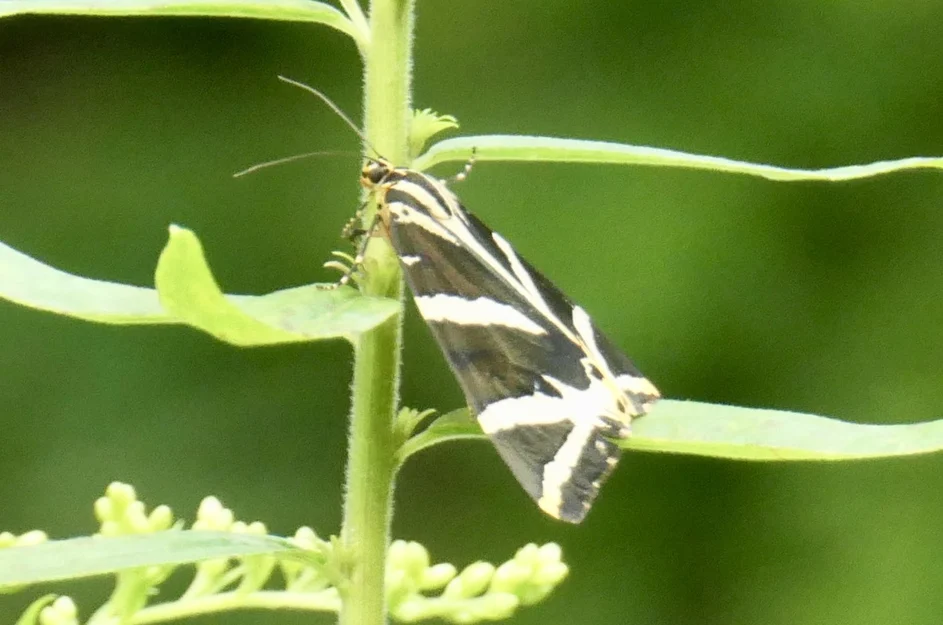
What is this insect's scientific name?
Euplagia quadripunctaria
